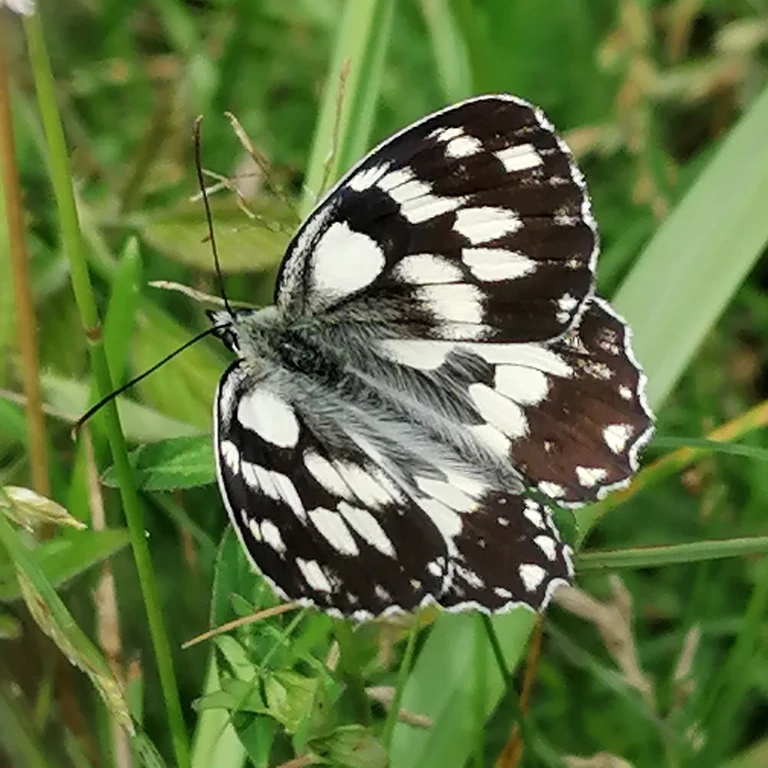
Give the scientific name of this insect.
Melanargia galathea
